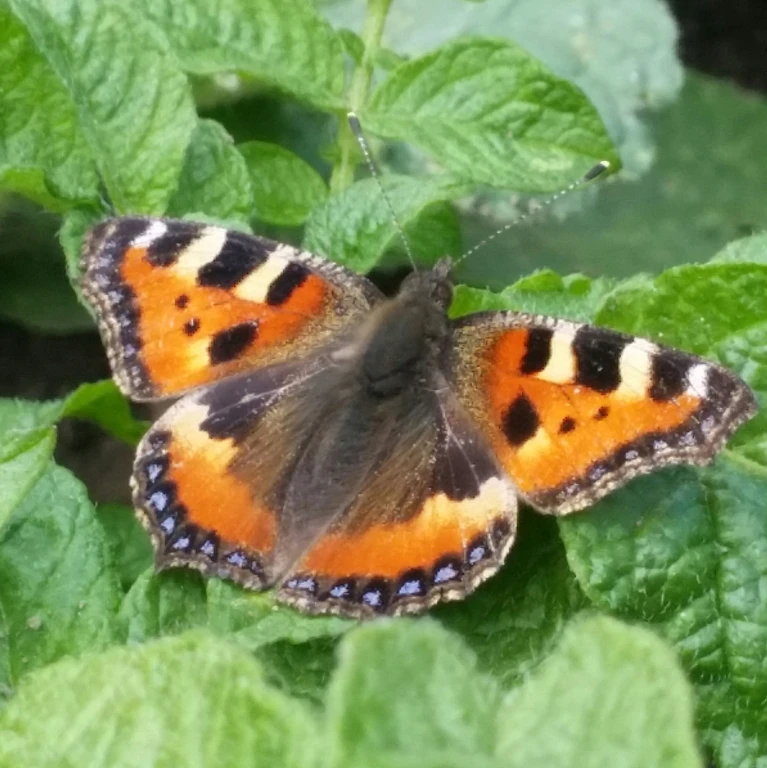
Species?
Aglais urticae
